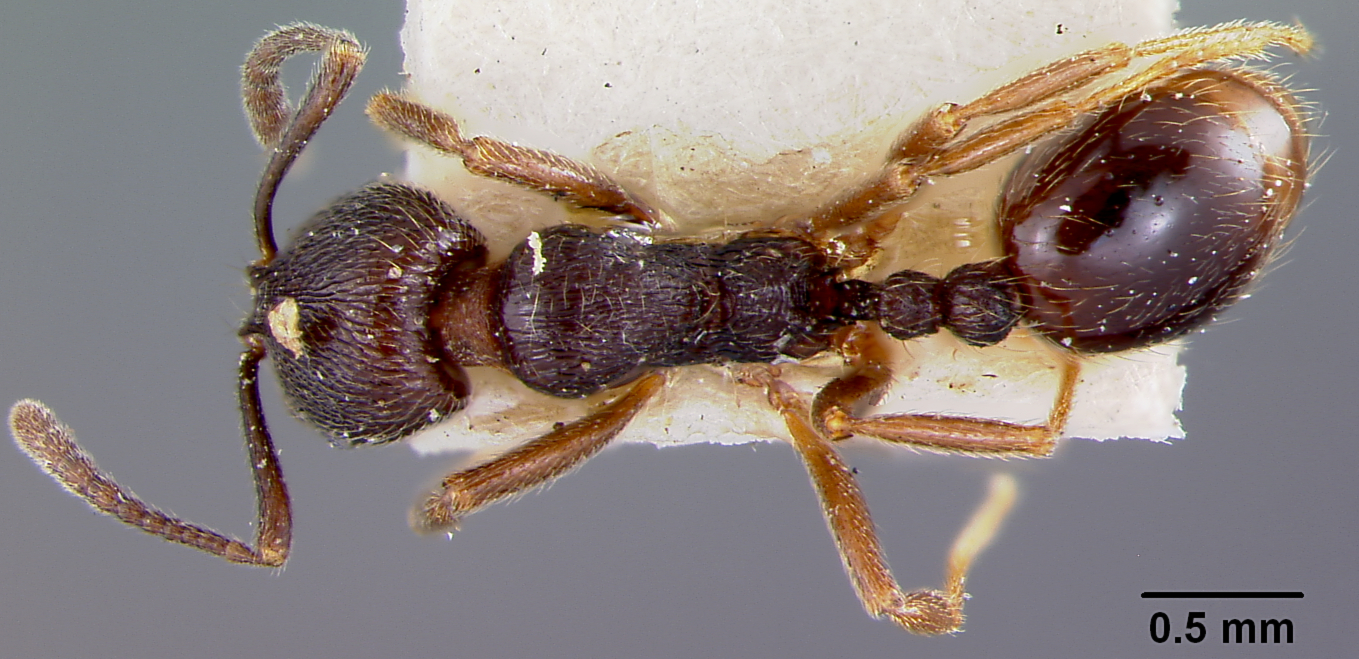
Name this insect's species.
Stenamma manni
